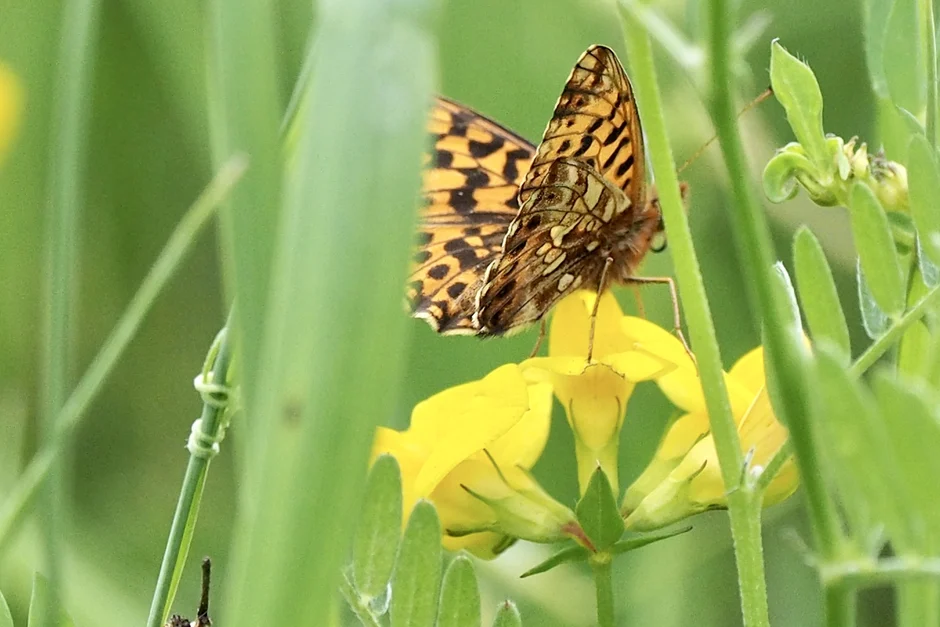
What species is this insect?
Boloria dia
